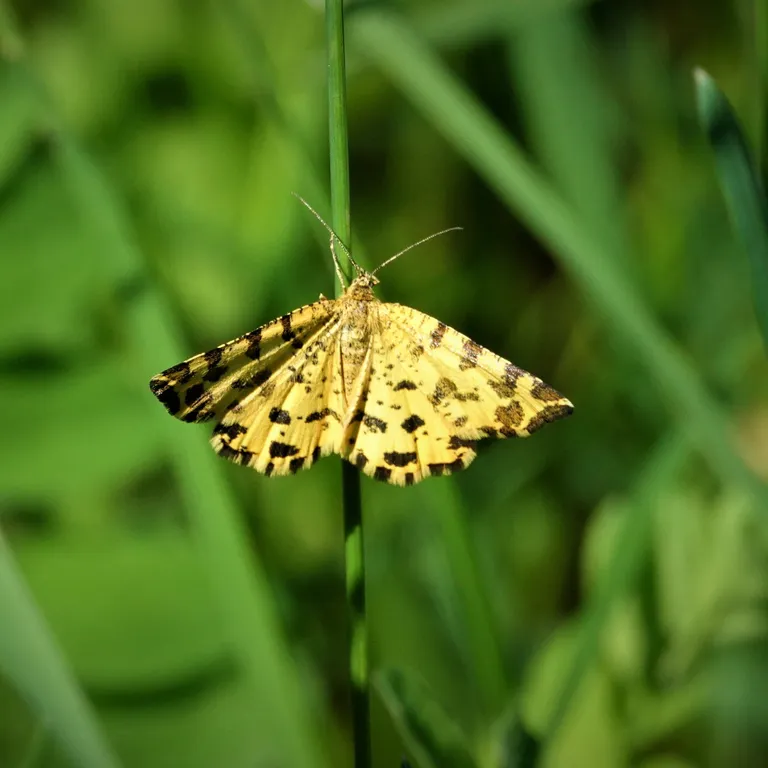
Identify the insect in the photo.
Pseudopanthera macularia
